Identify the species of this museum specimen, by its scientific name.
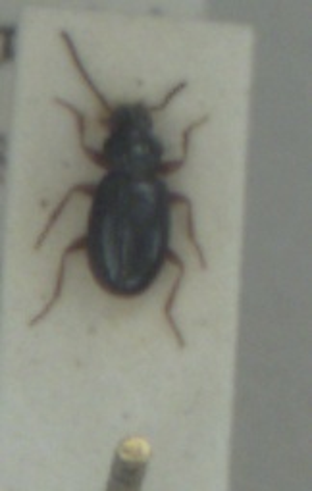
Bembidion gilvipes
